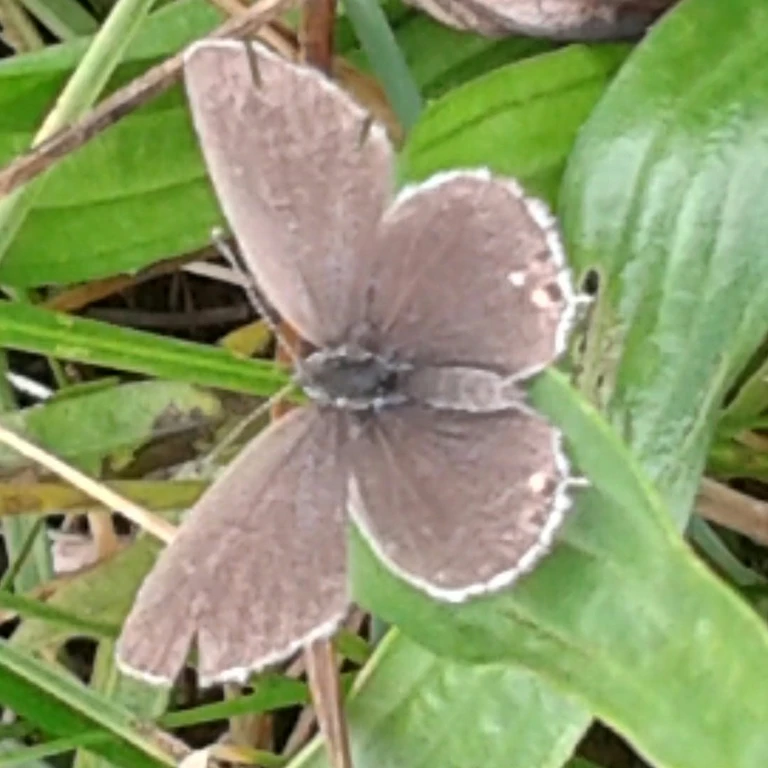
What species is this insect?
Cupido argiades (also Elkalyce argiades)
